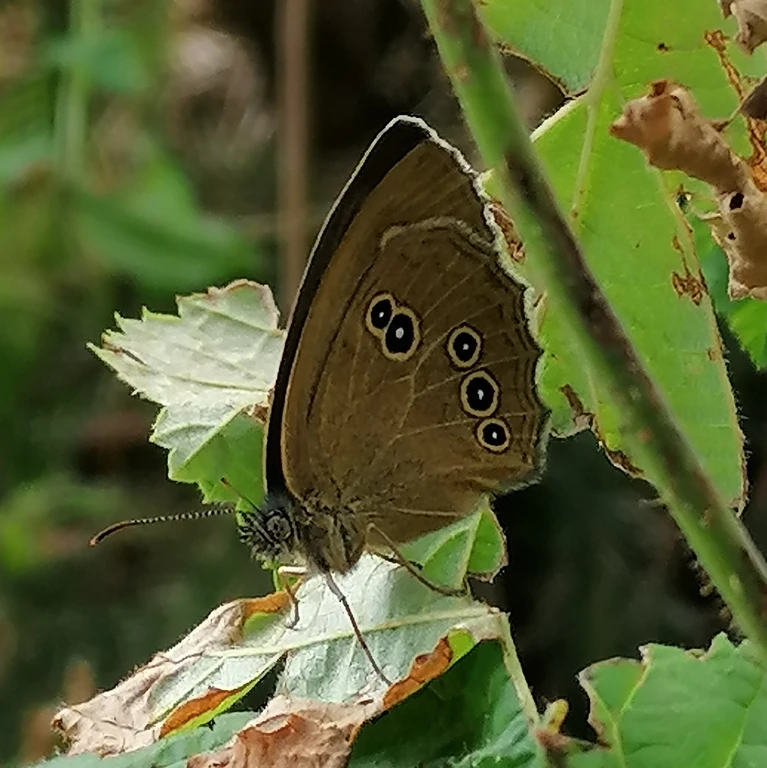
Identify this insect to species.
Aphantopus hyperantus
